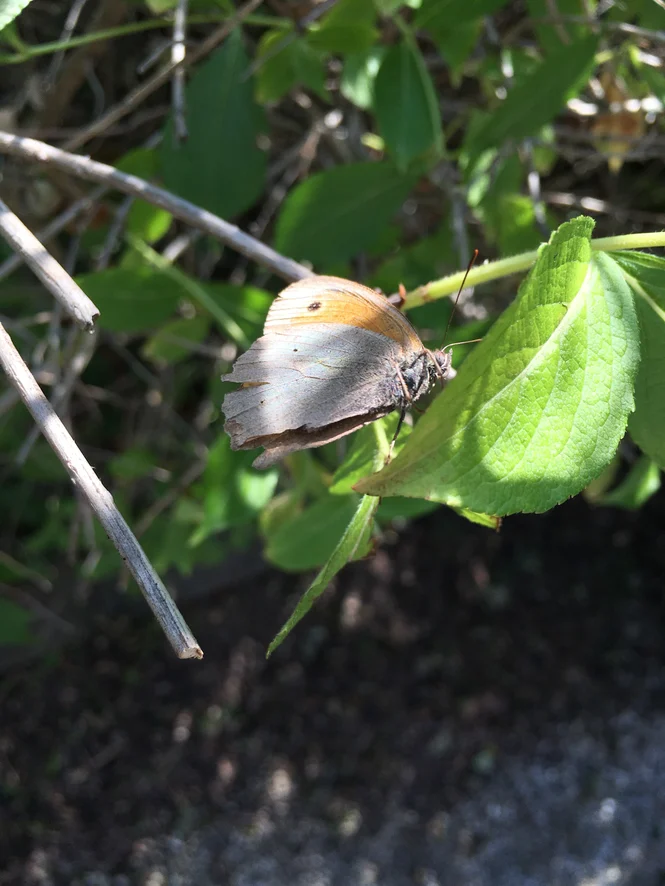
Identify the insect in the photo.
Maniola jurtina
